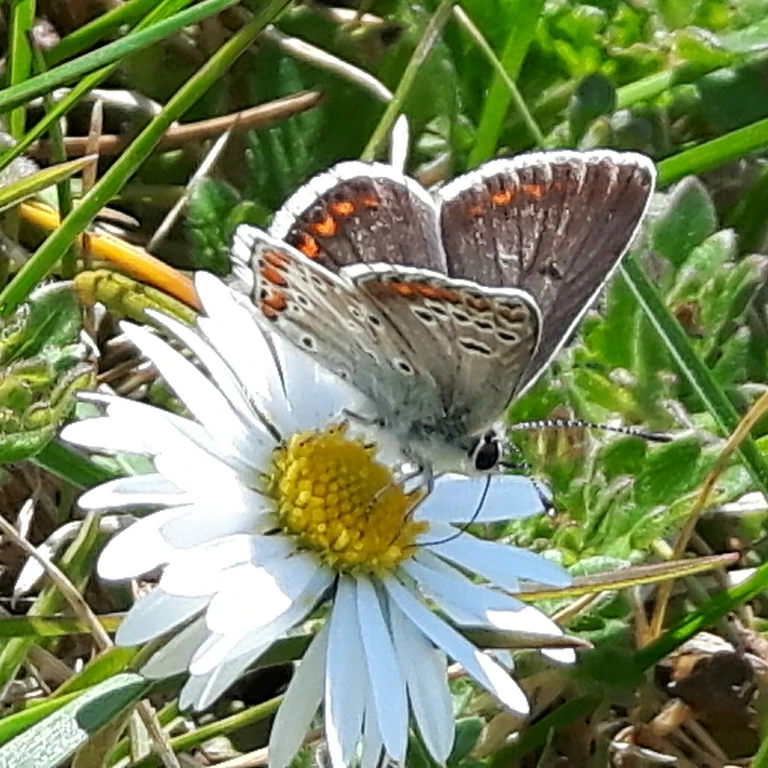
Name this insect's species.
Aricia agestis/artaxerxes
